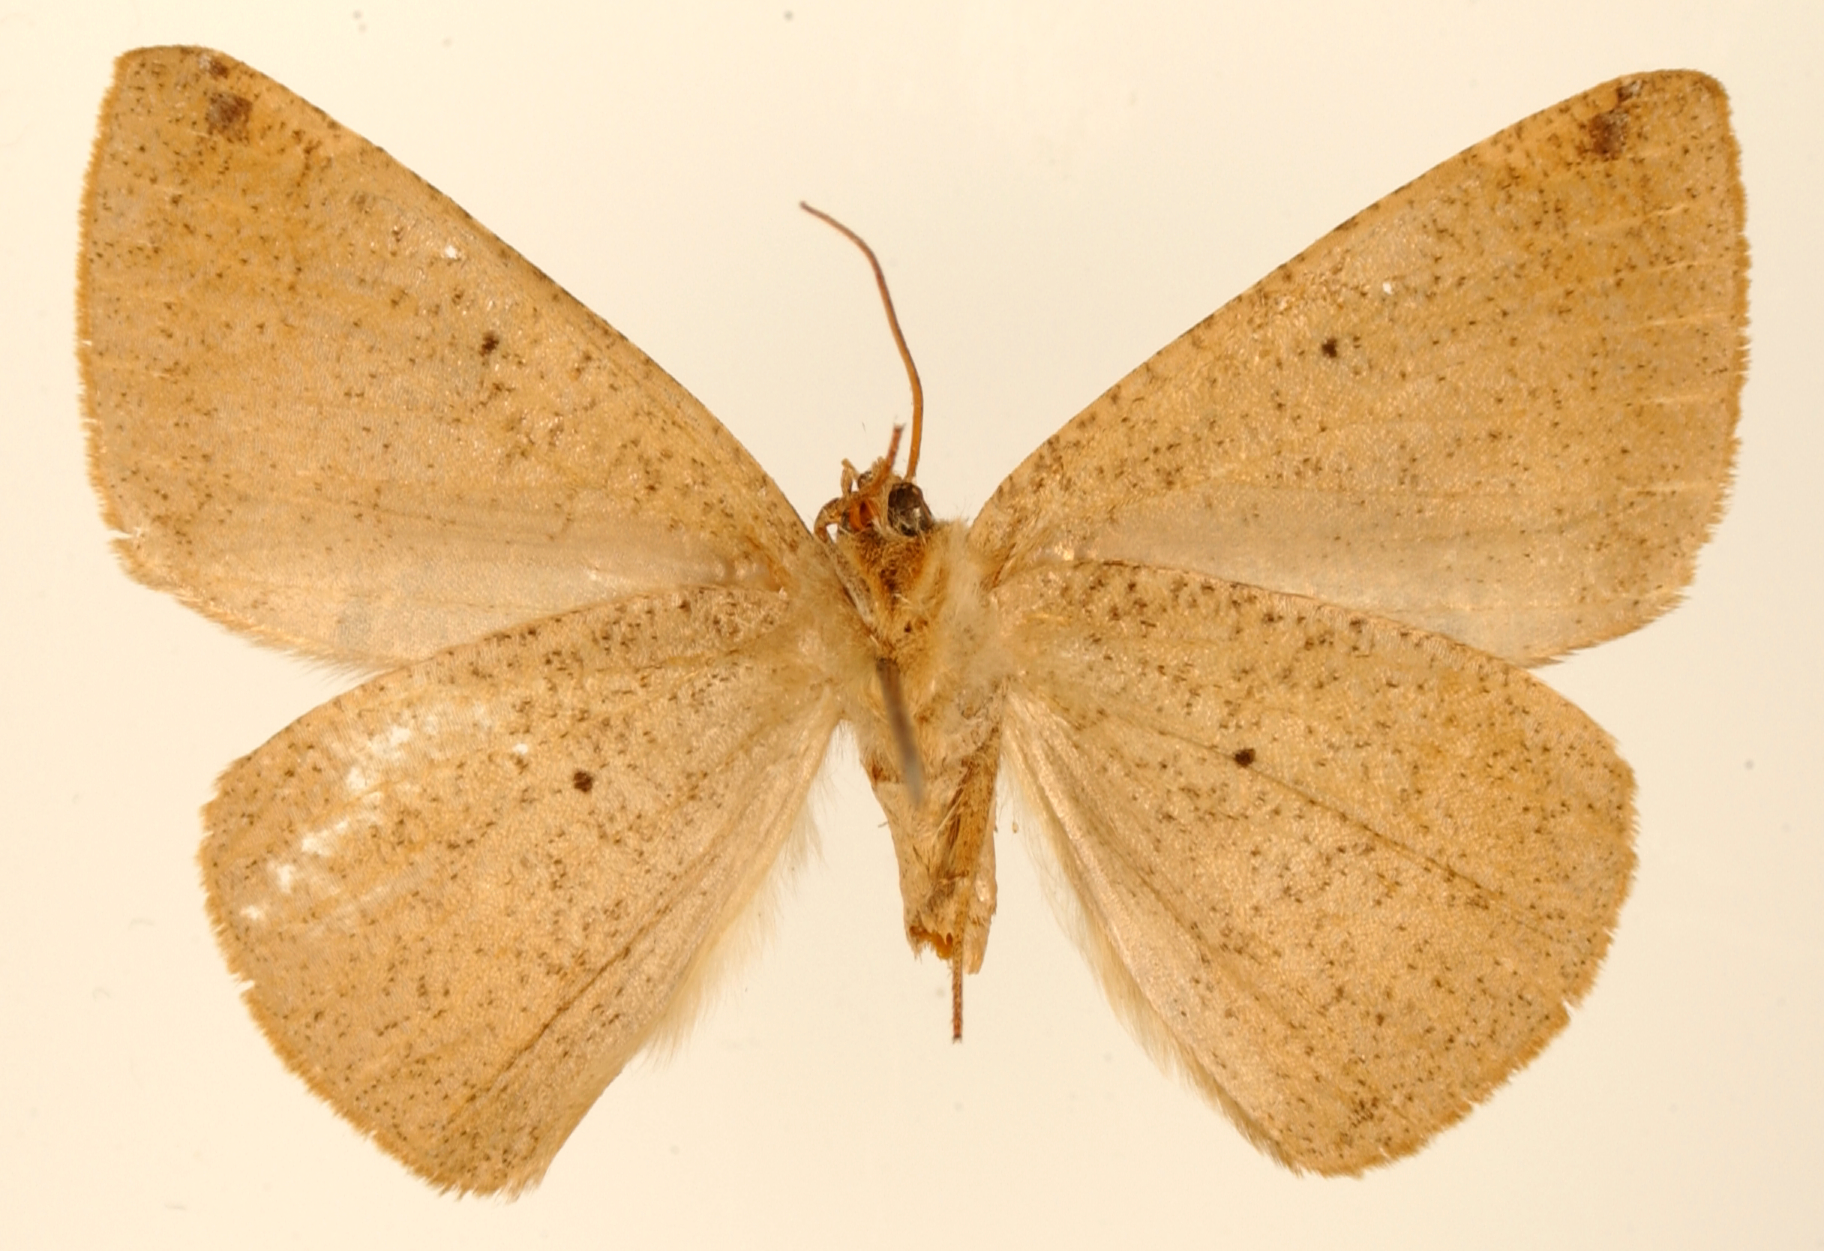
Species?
Ira valtrudaria
